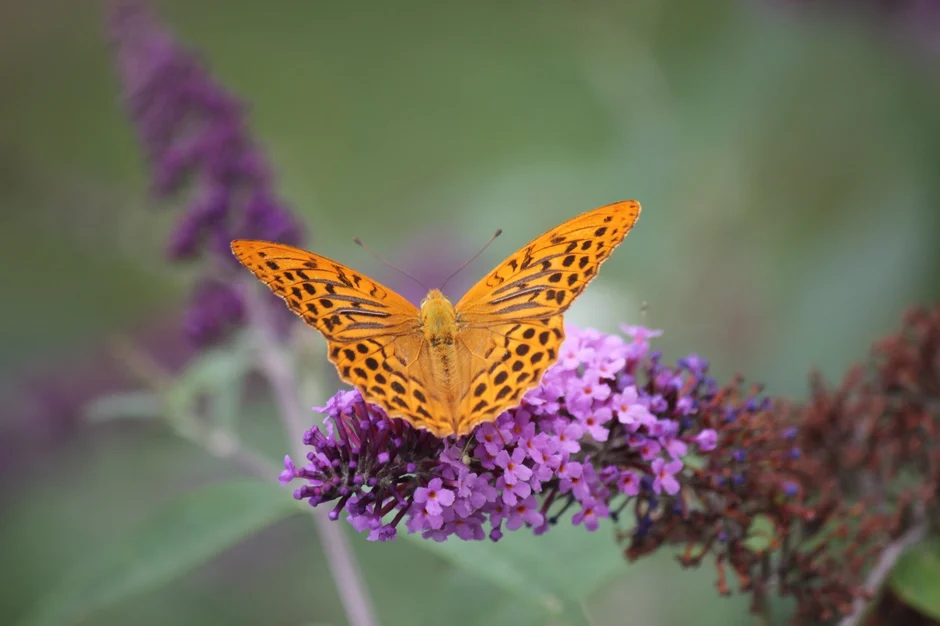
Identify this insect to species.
Argynnis paphia
